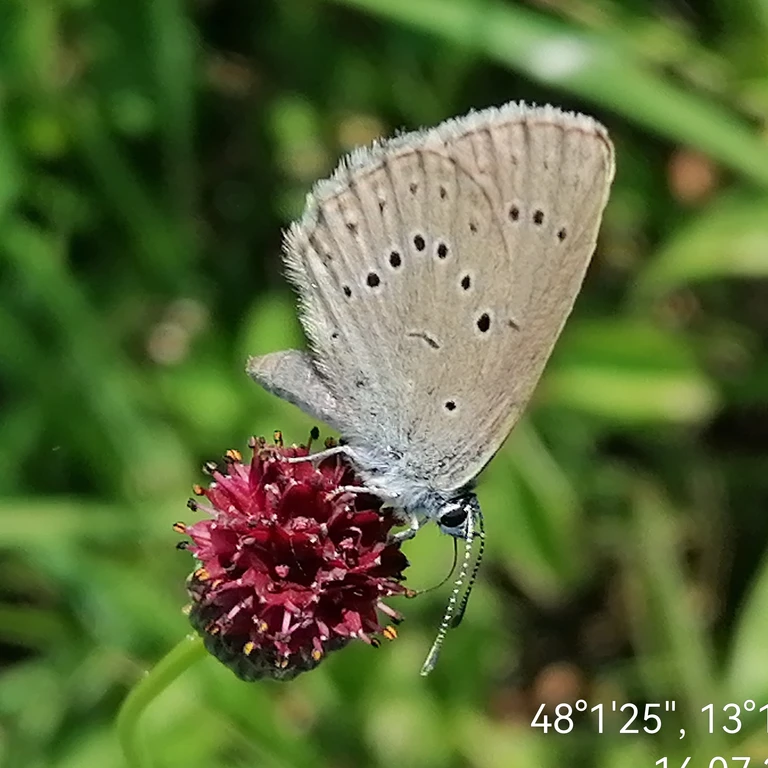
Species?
Phengaris teleius
